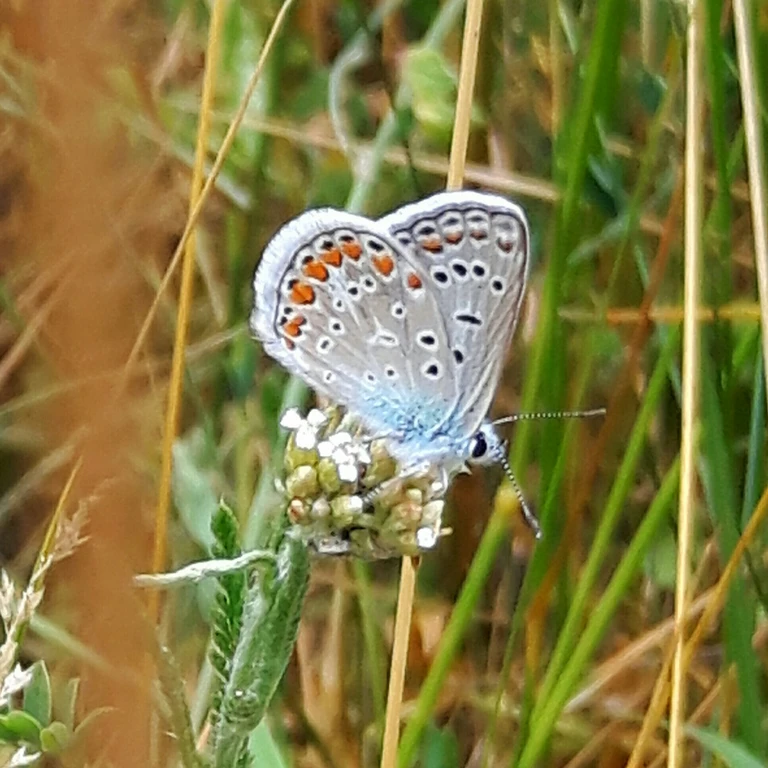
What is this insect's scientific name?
Polyommatus icarus
